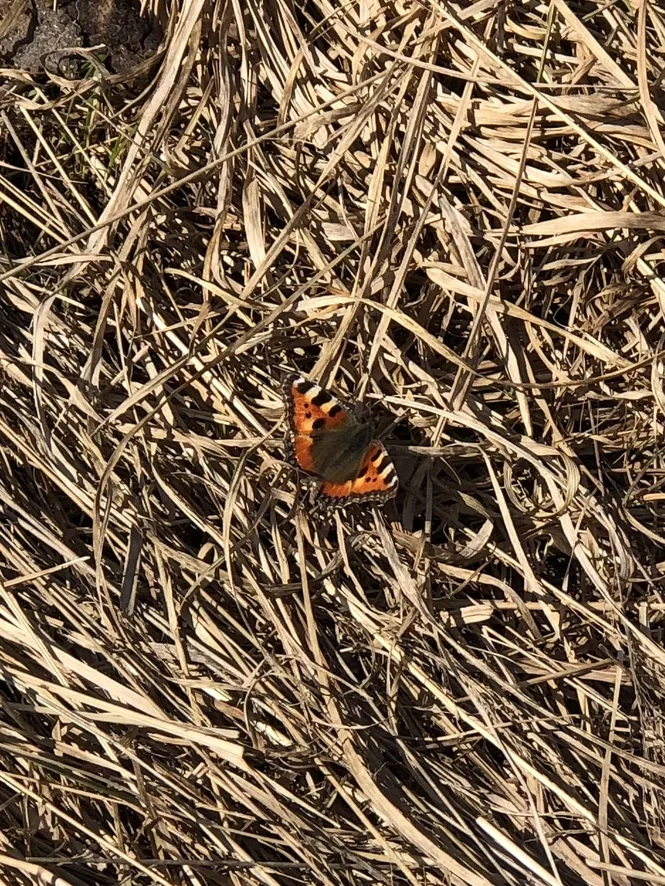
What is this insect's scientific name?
Aglais urticae
